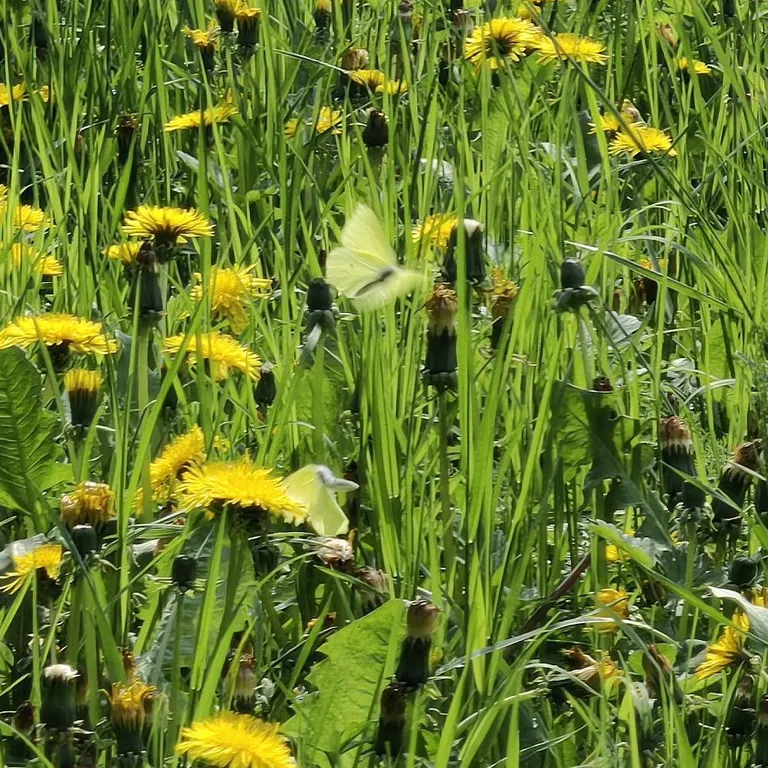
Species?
Gonepteryx rhamni
